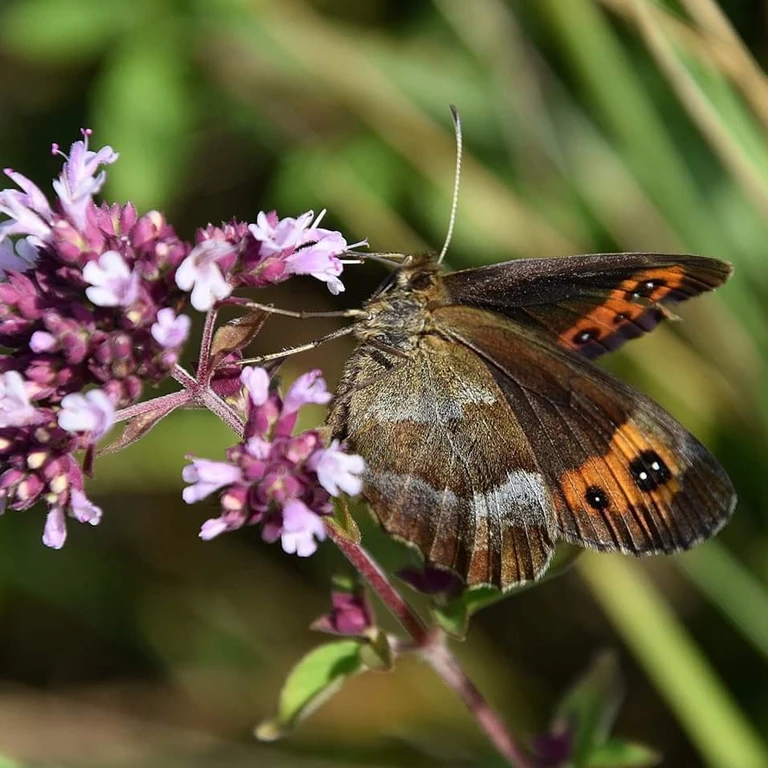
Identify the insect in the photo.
Erebia aethiops
